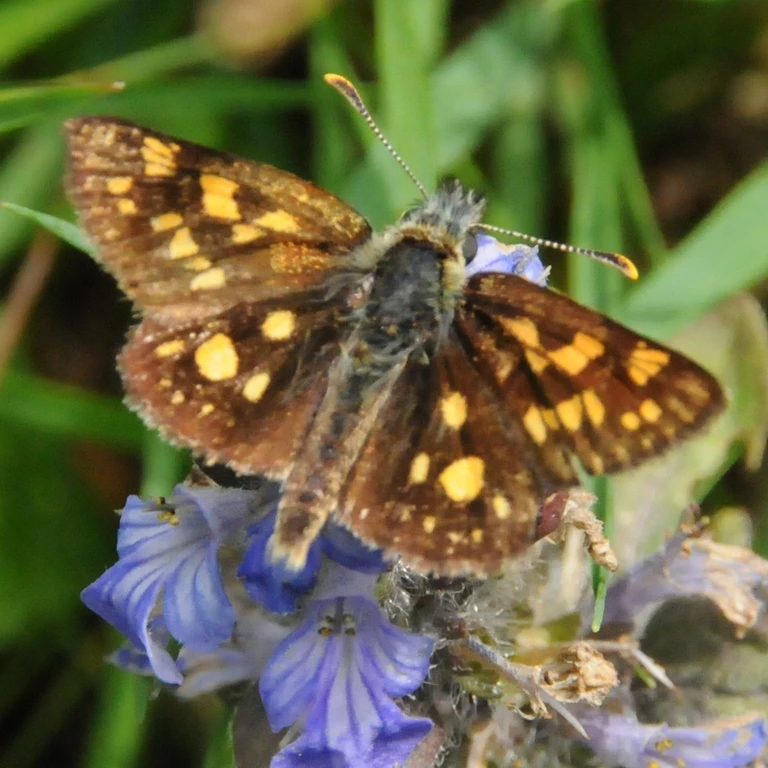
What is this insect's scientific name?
Carterocephalus palaemon
